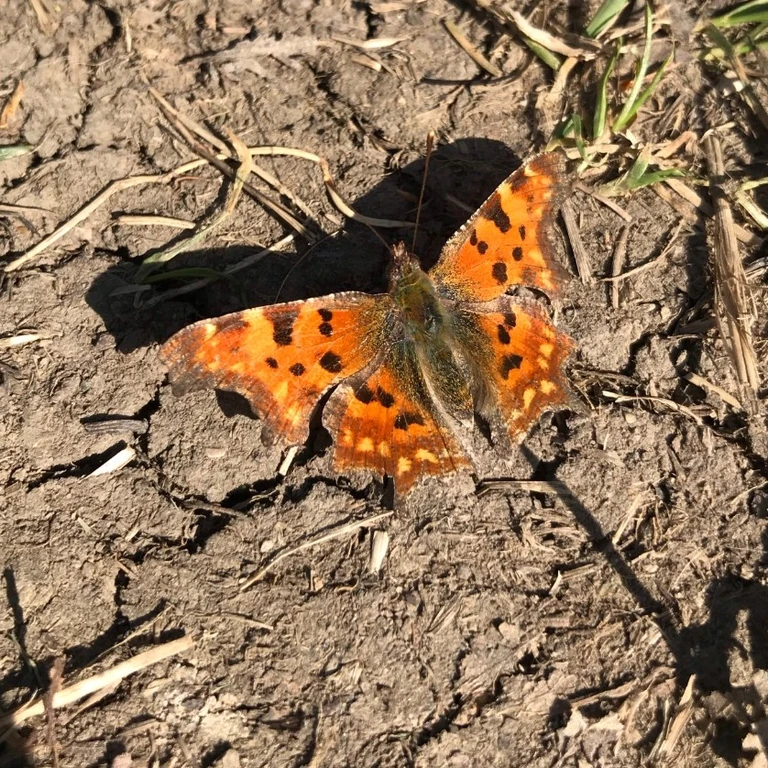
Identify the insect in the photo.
Polygonia c-album
